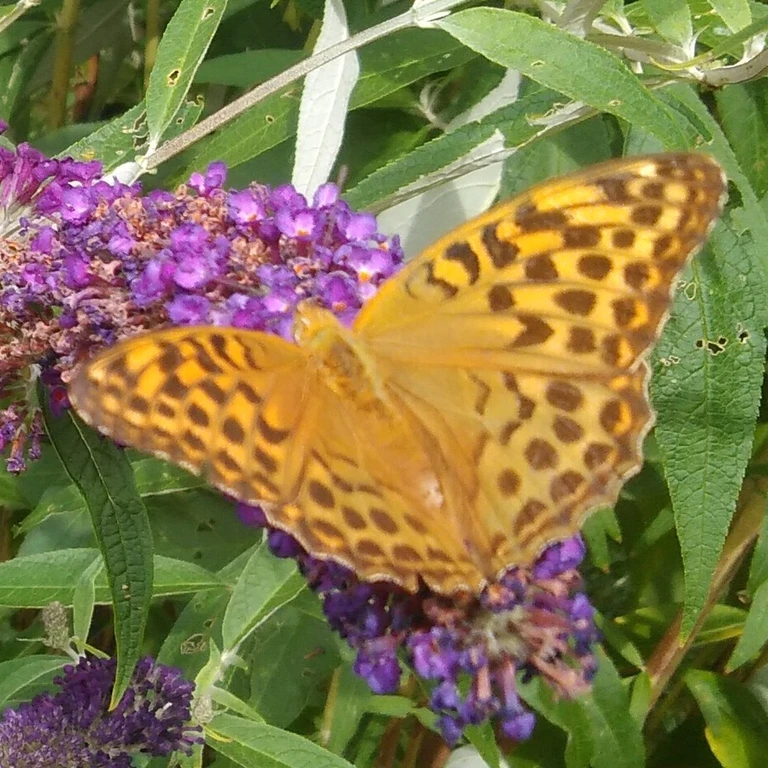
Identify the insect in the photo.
Argynnis paphia
